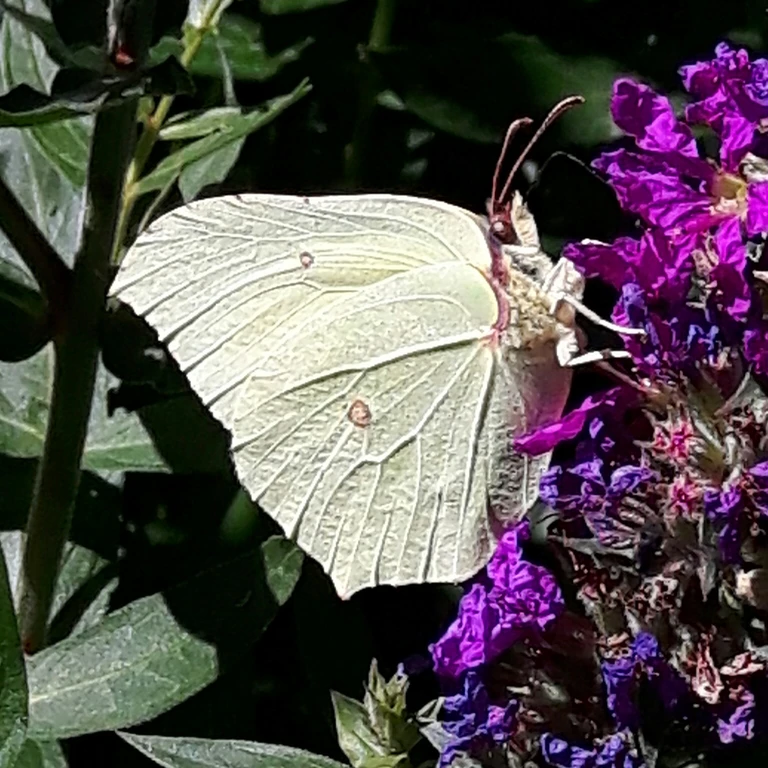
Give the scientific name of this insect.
Gonepteryx rhamni
